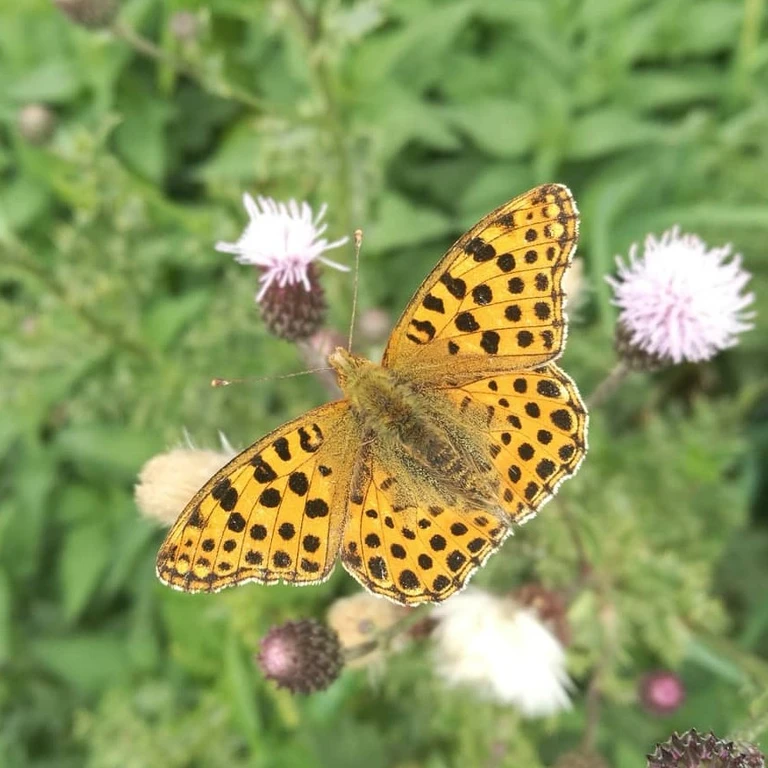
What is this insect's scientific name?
Issoria lathonia
